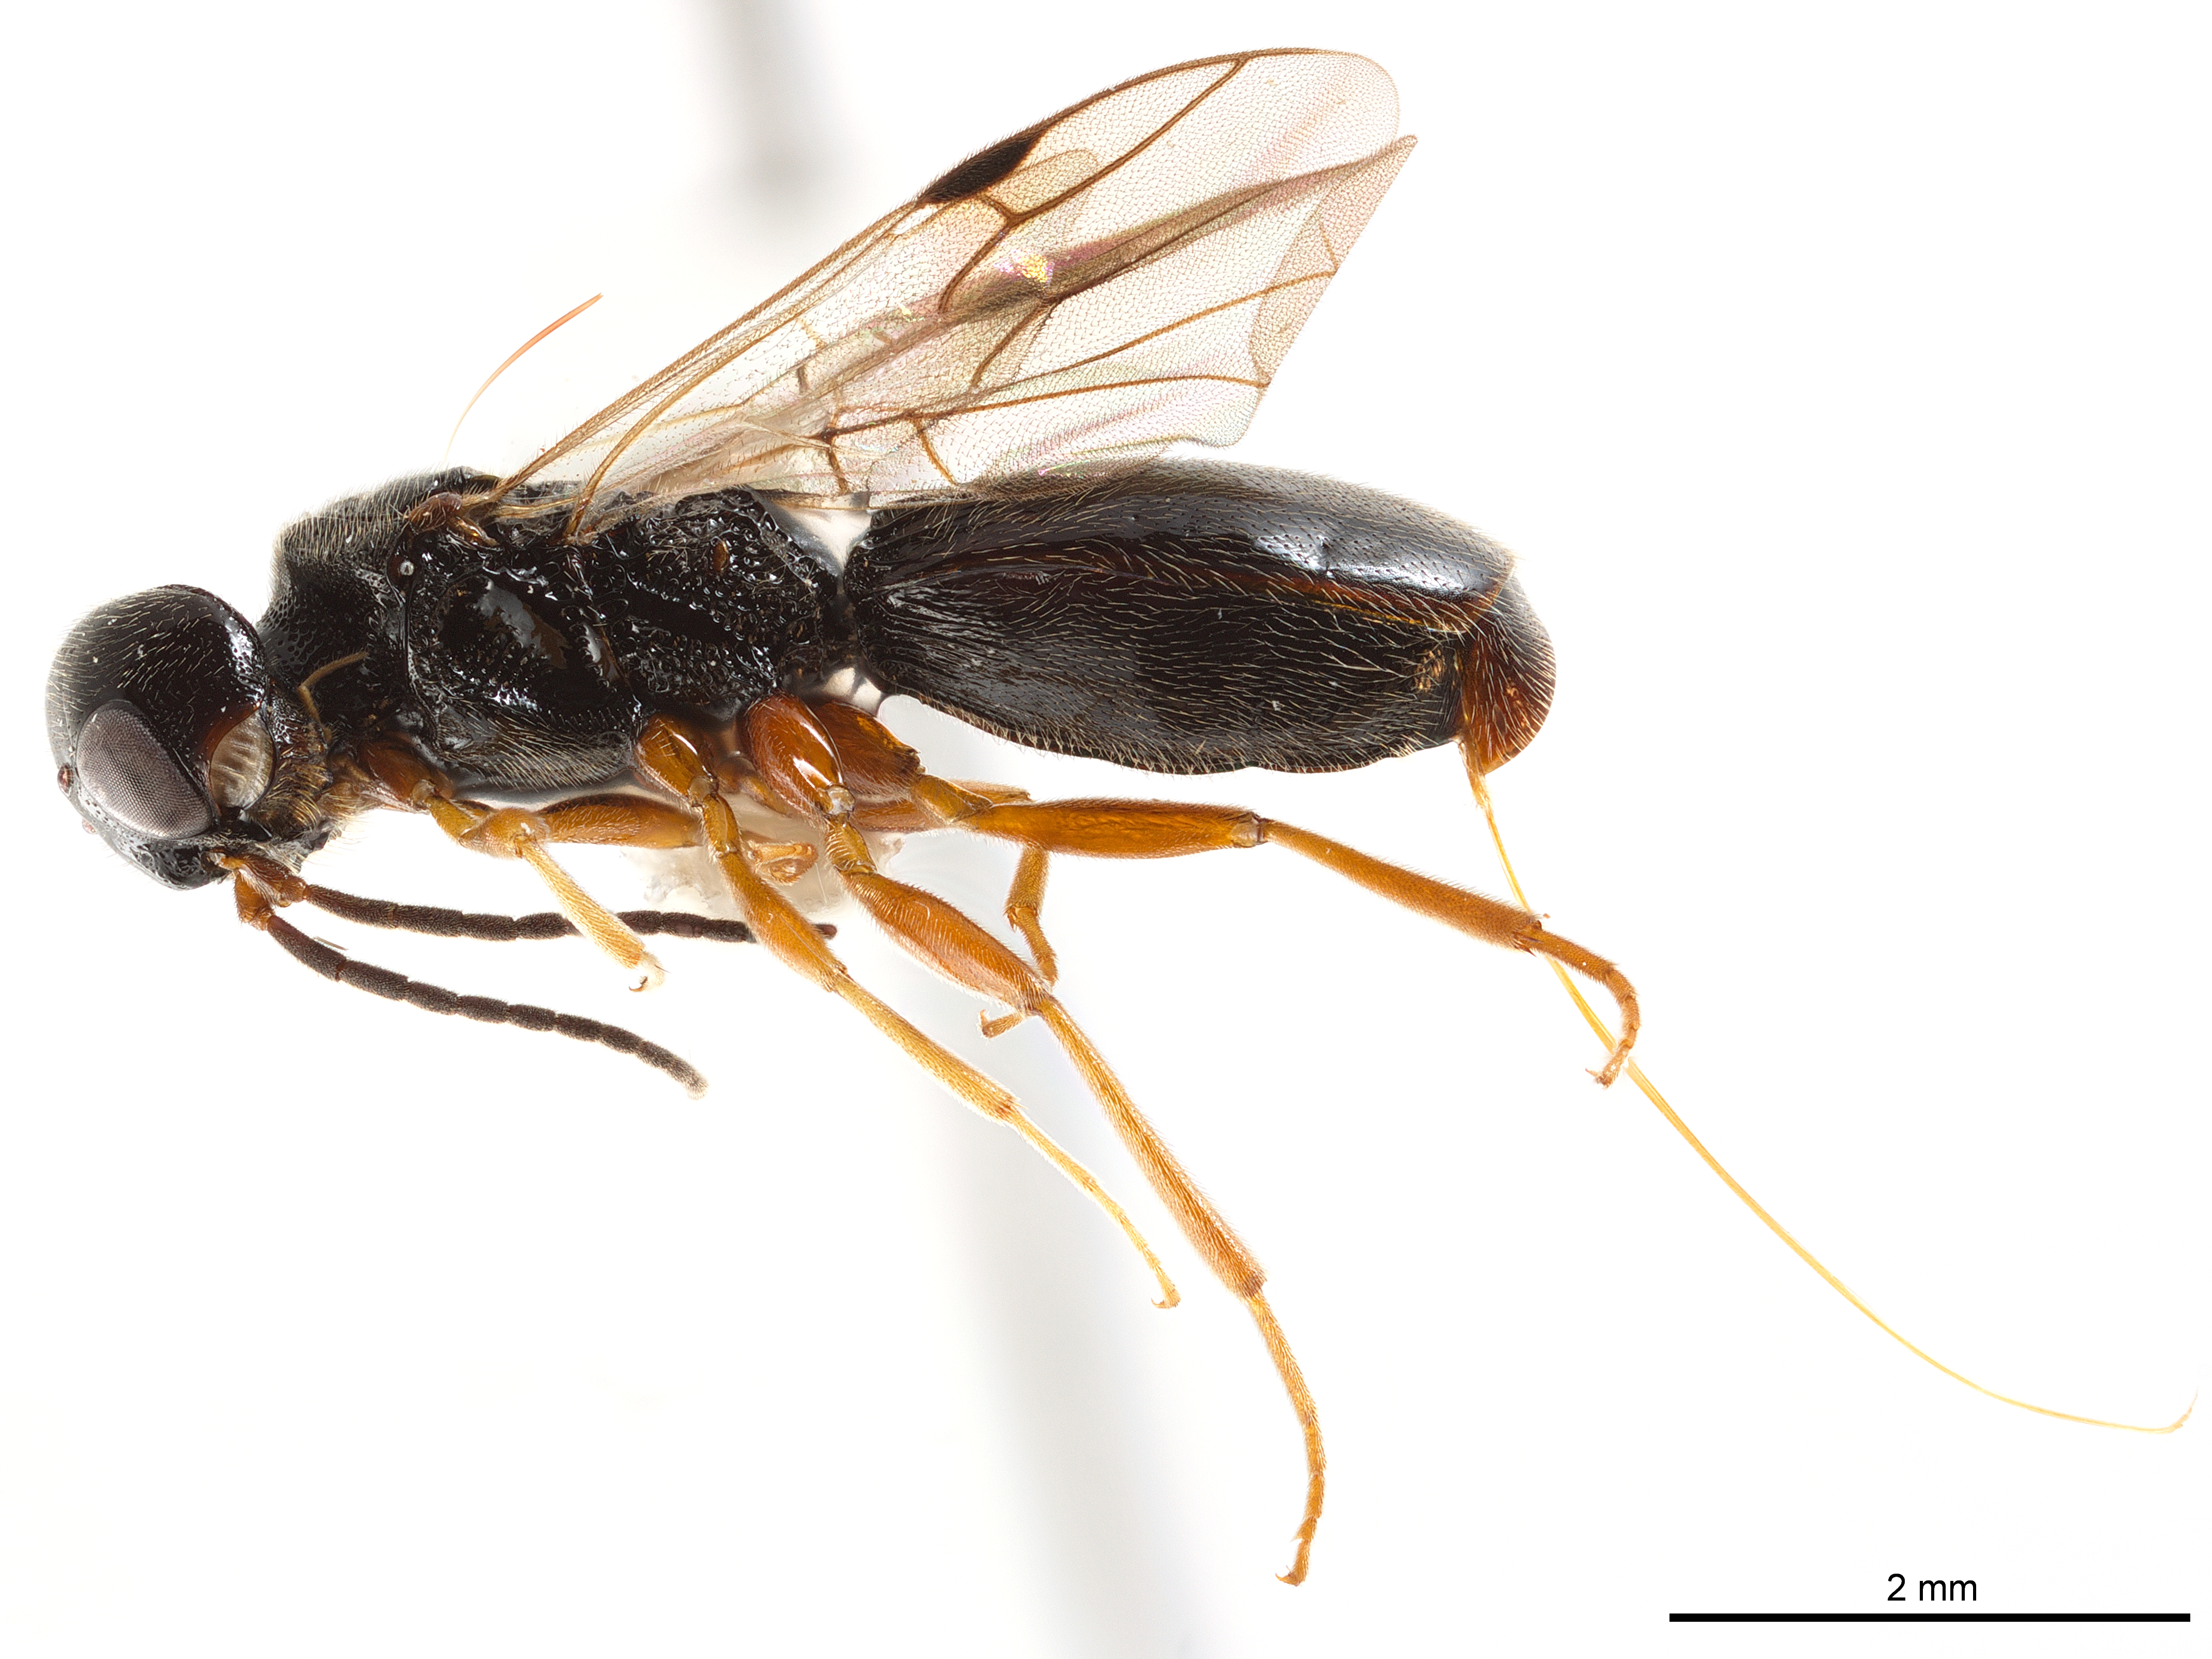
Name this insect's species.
Vanhornia eucnemidarum
